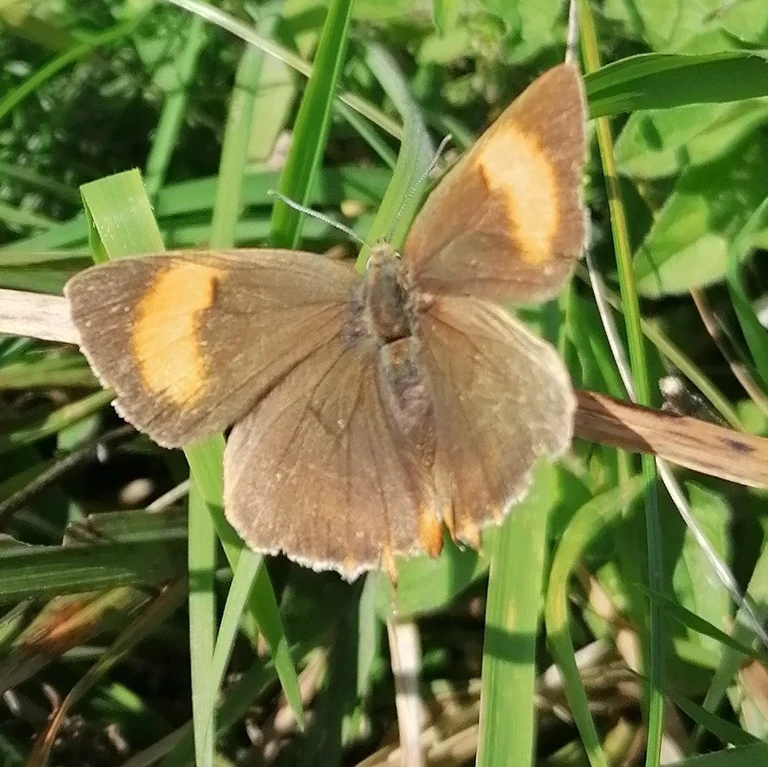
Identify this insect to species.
Thecla betulae
